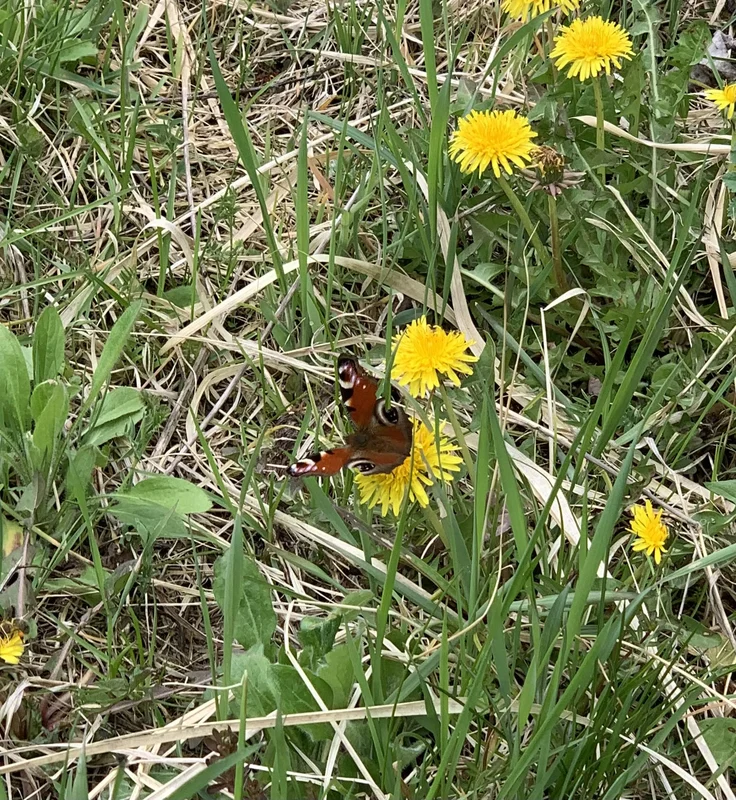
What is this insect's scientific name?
Aglais io
